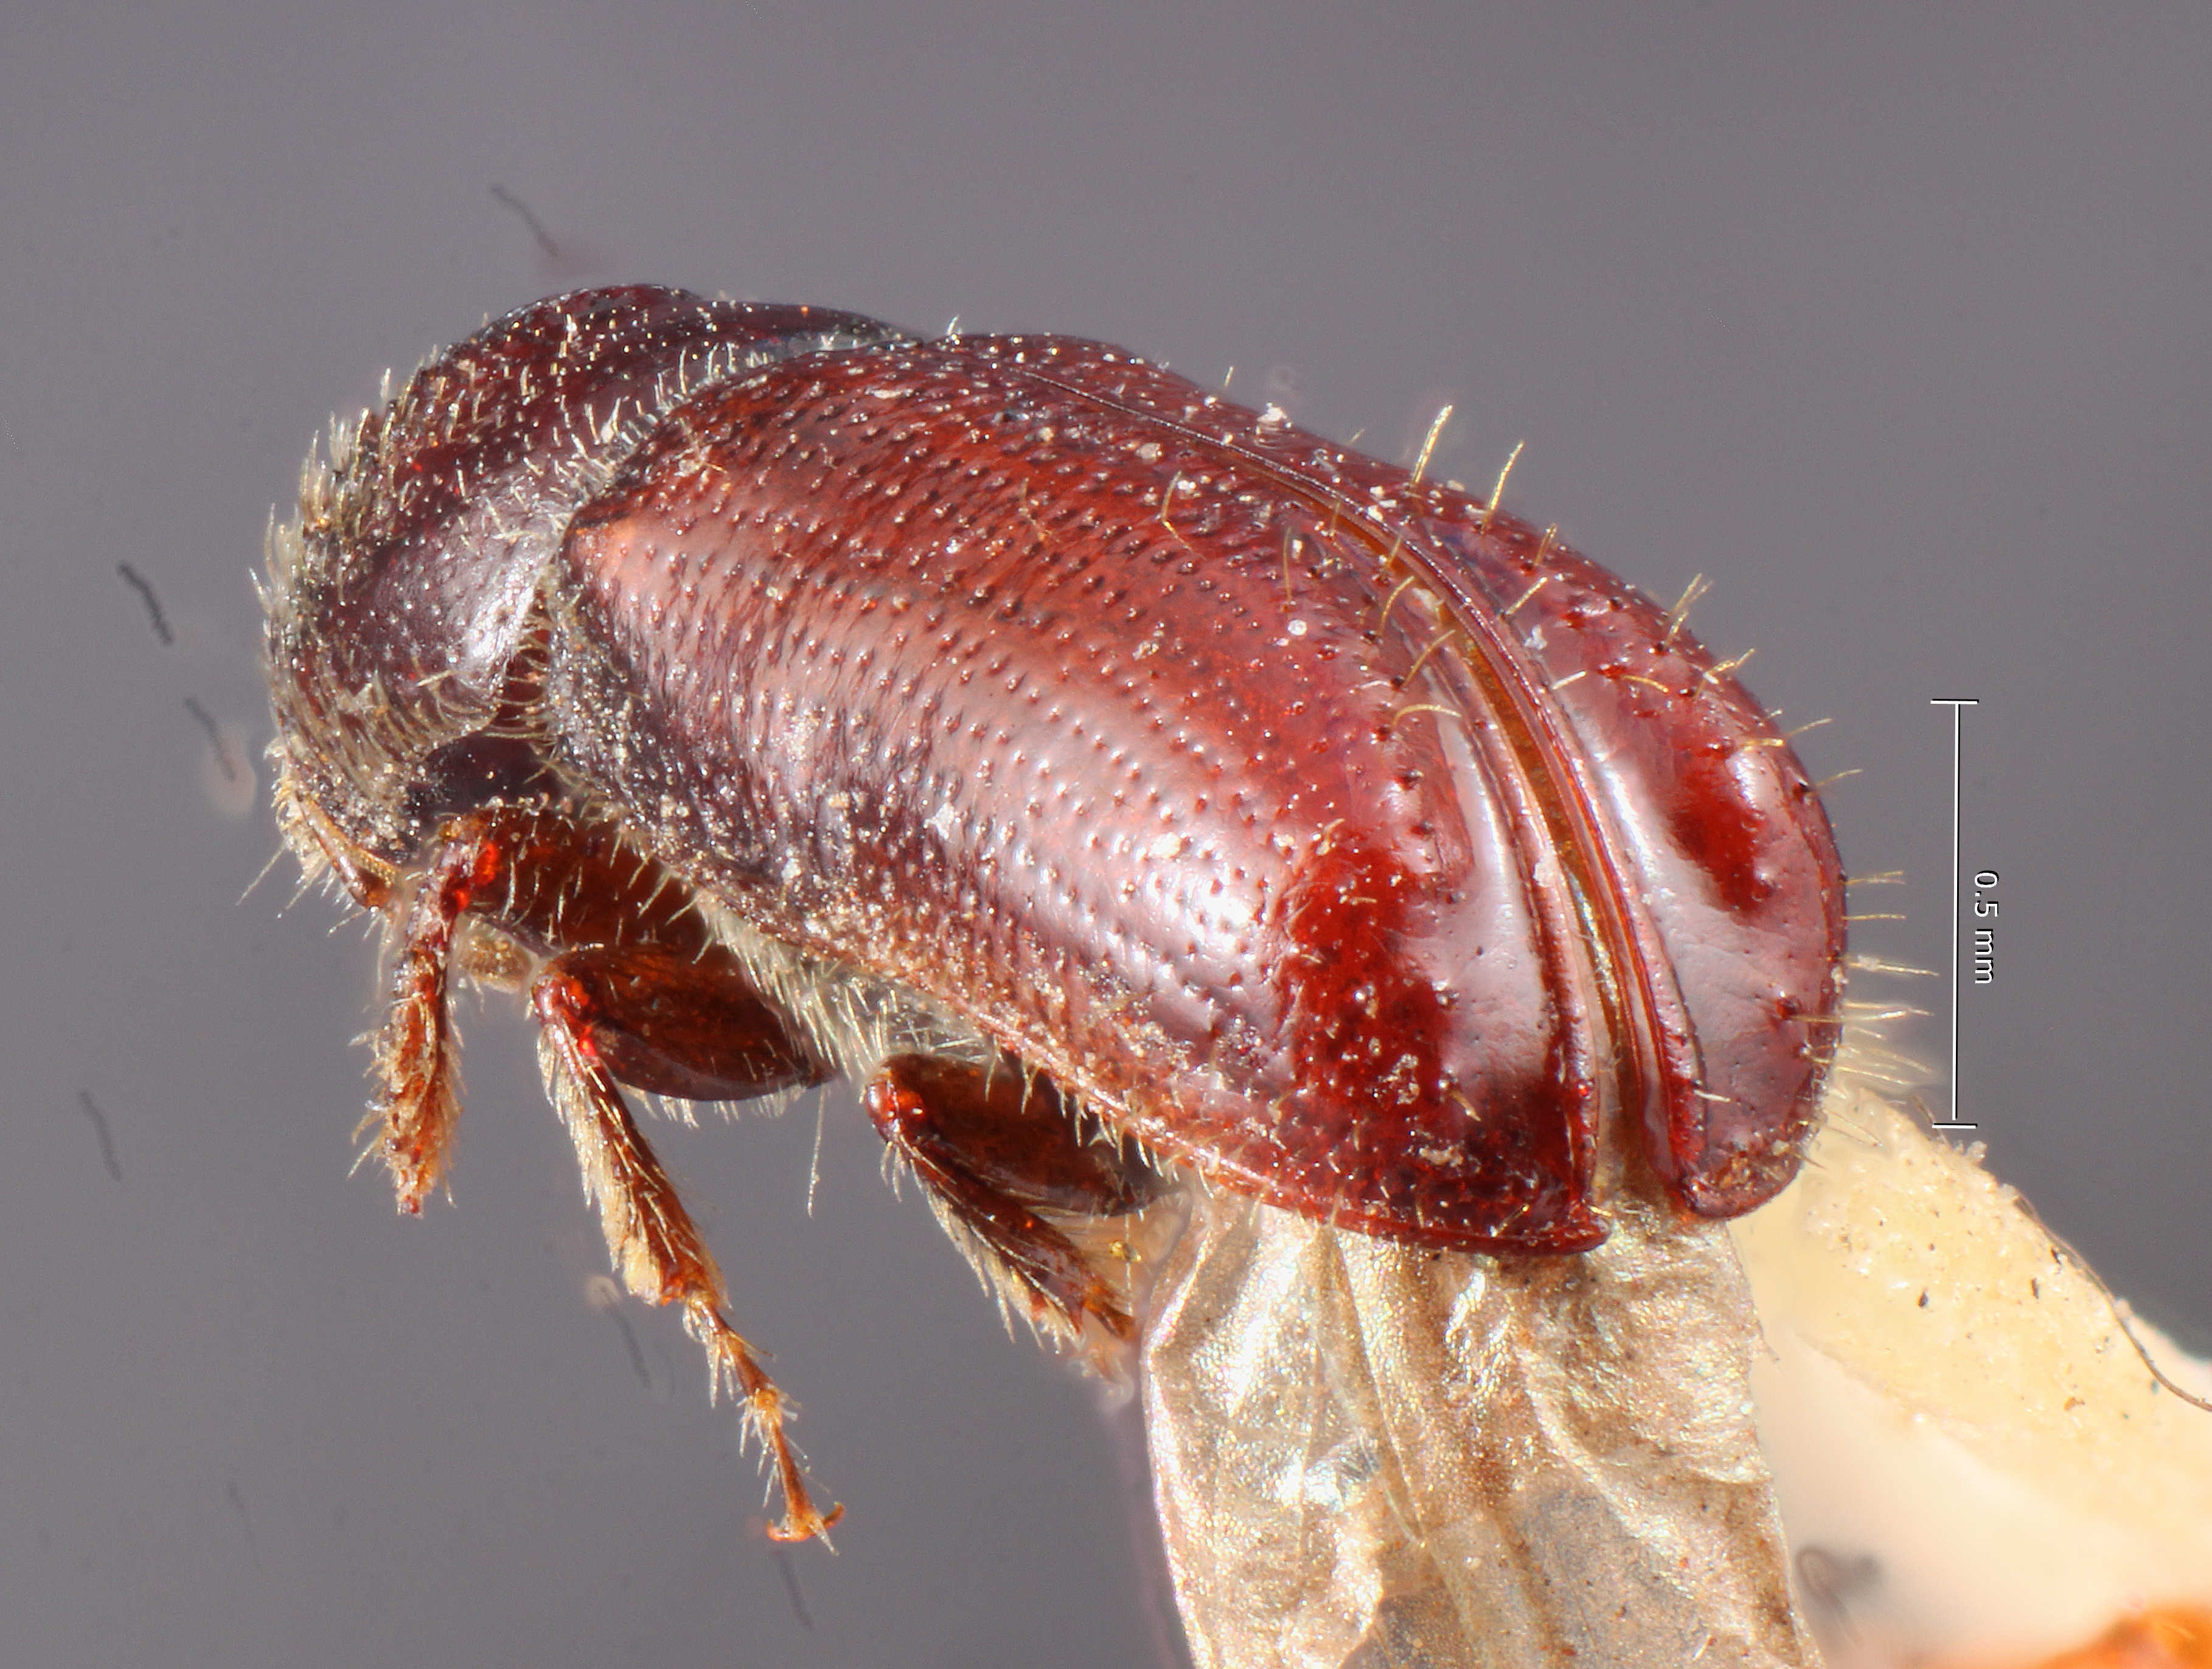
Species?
Pityophthorus immanis
